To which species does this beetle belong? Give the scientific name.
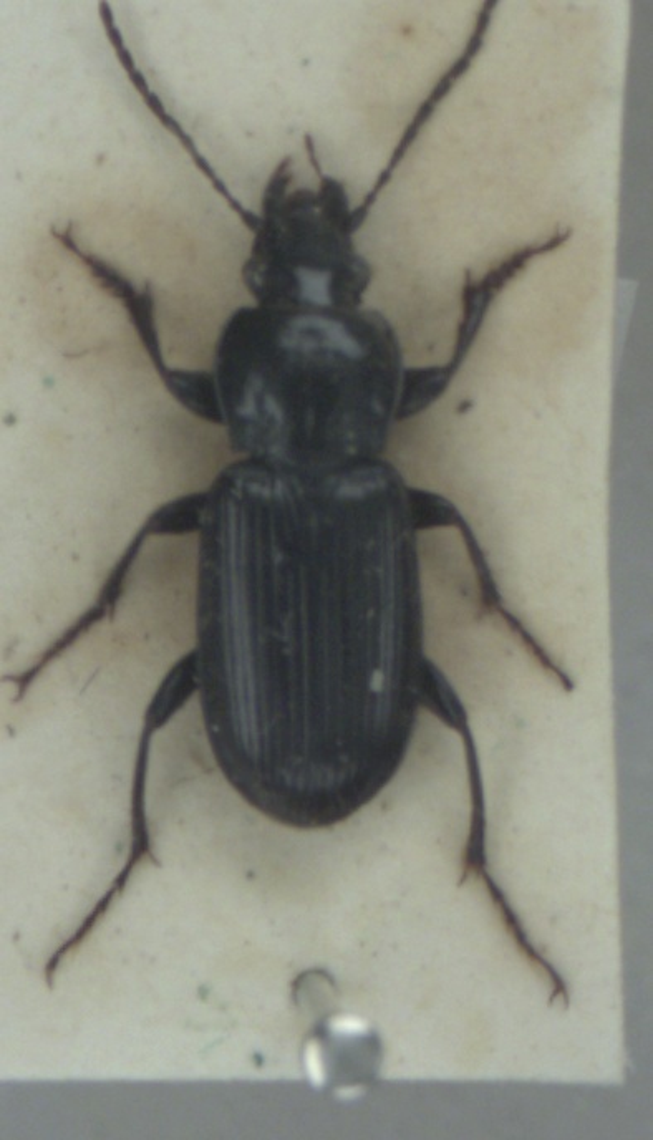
Pterostichus anthracinus
